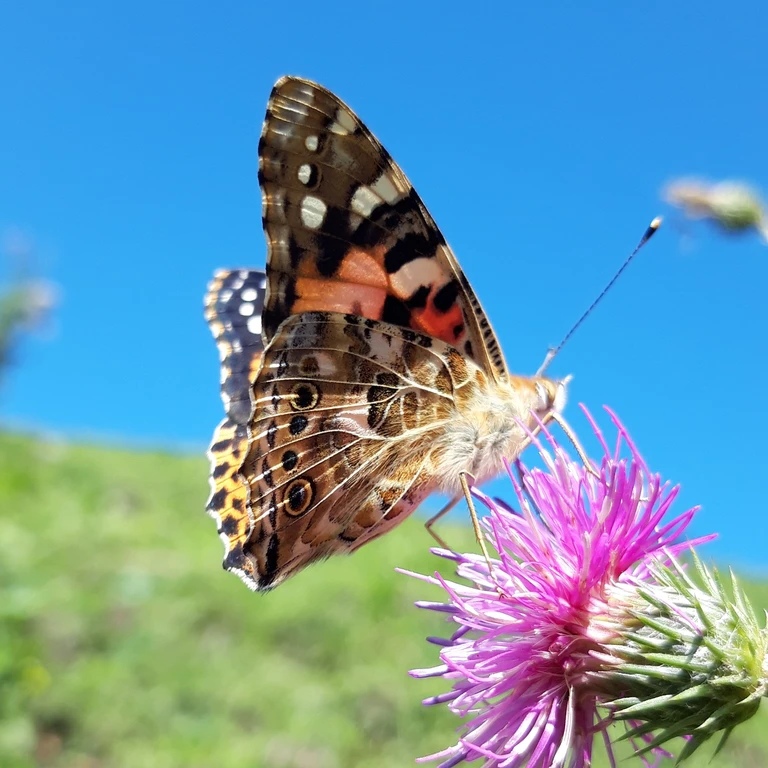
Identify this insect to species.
Vanessa cardui
